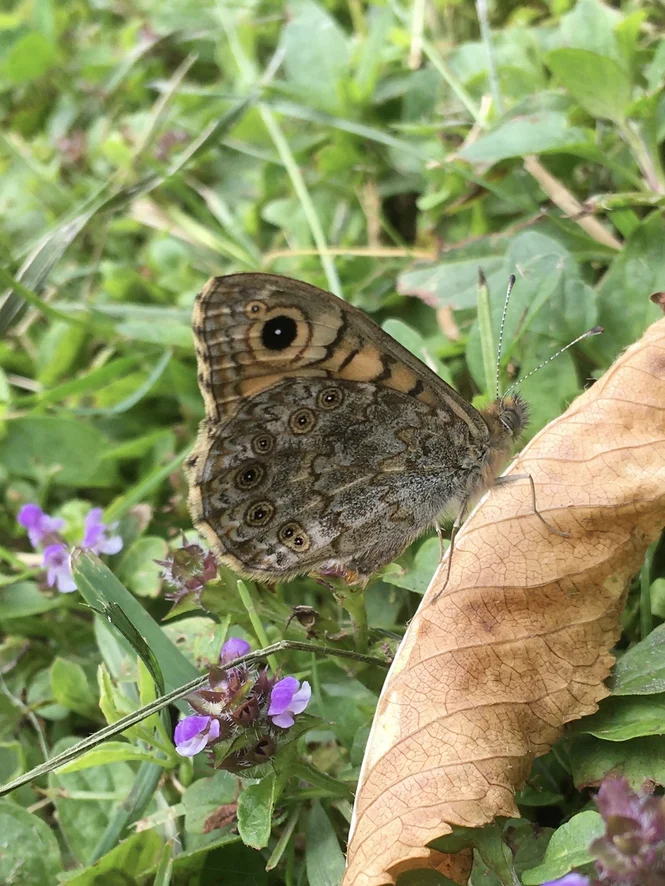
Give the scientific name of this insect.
Lasiommata megera (also Pararge megera)
